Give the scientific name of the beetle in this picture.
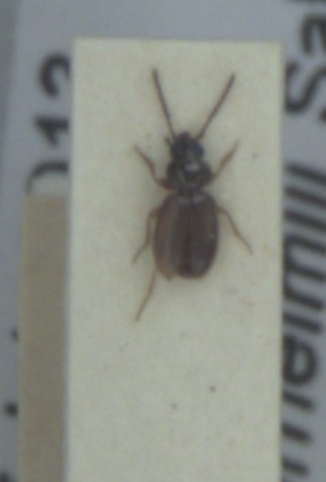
Bembidion mannerheimii
